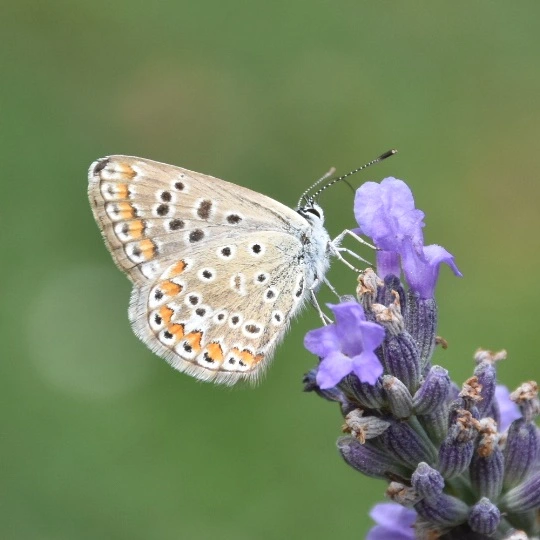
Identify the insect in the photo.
Polyommatus icarus
